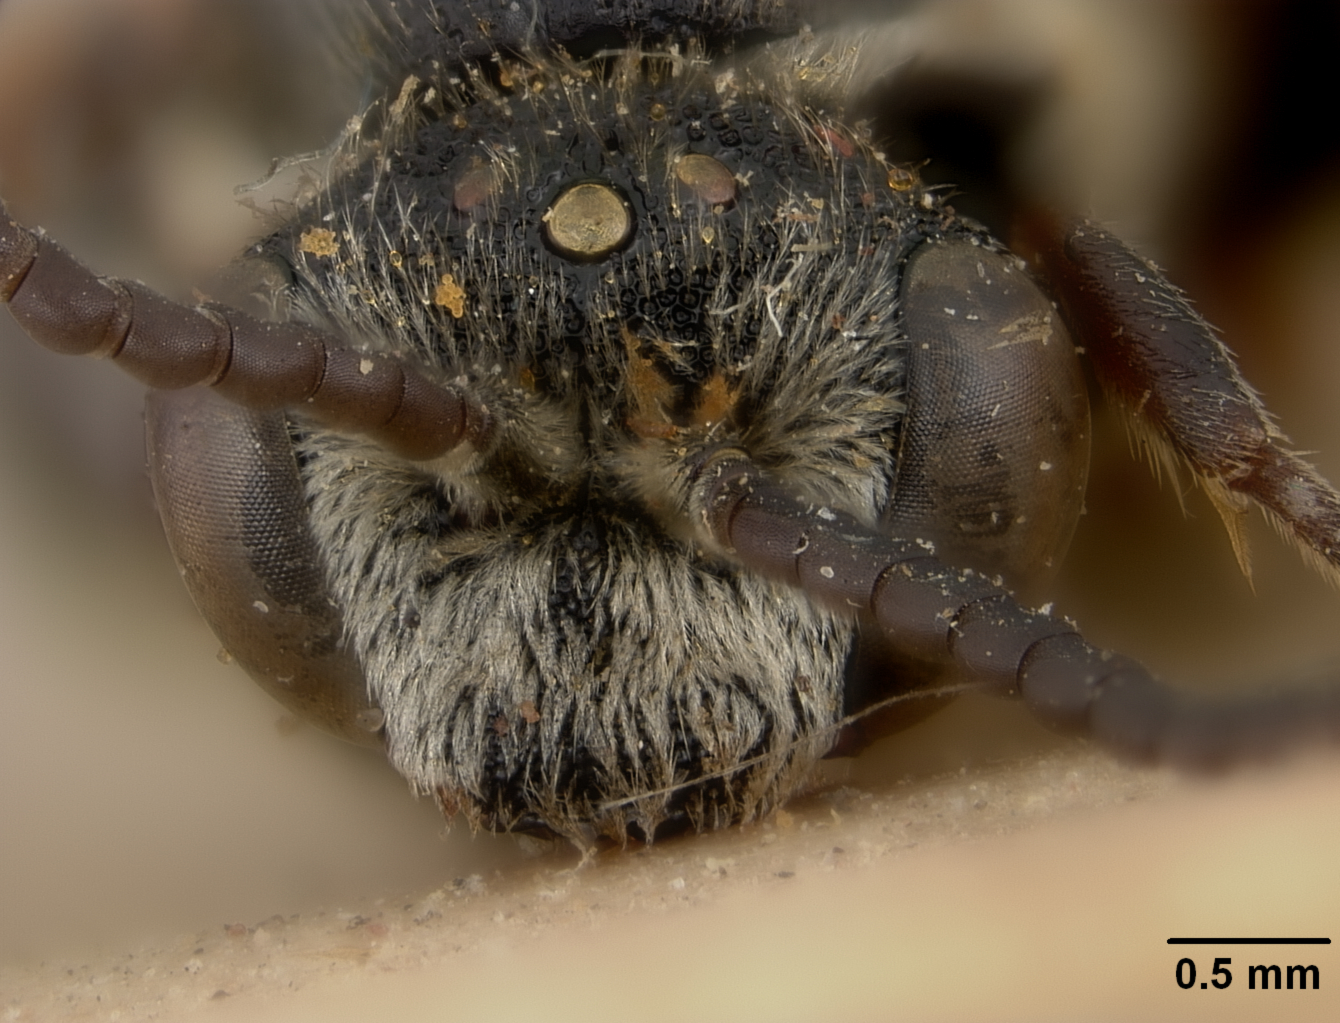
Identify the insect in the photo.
Sphecodes japonicus
